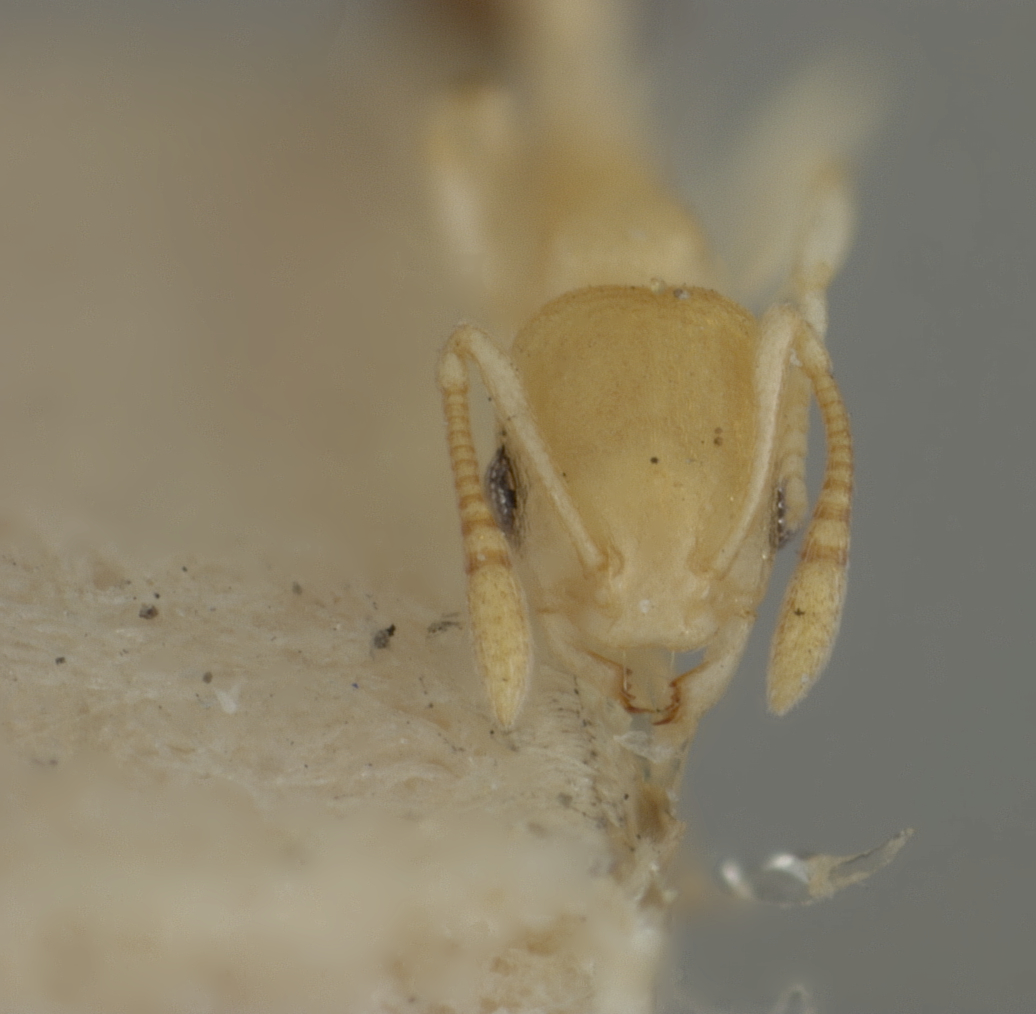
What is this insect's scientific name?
Cardiocondyla nivalis
